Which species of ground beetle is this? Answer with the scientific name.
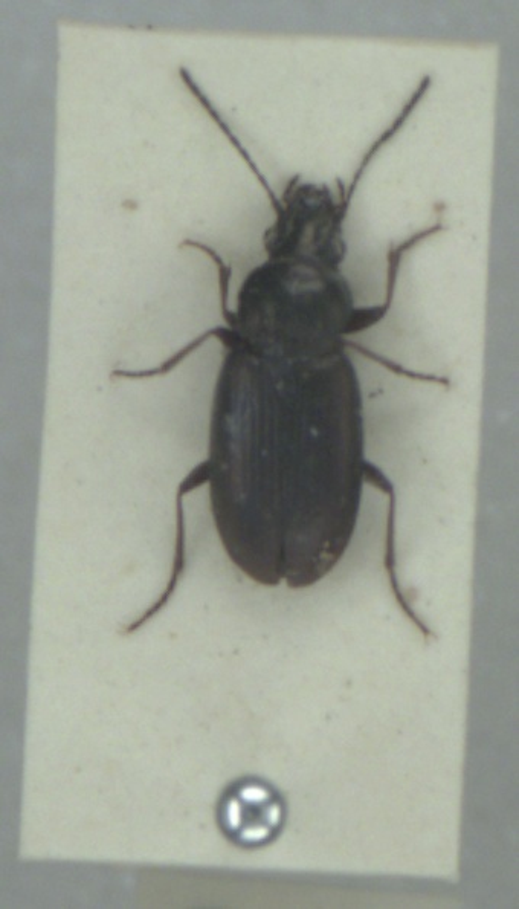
Pogonus chalceus
